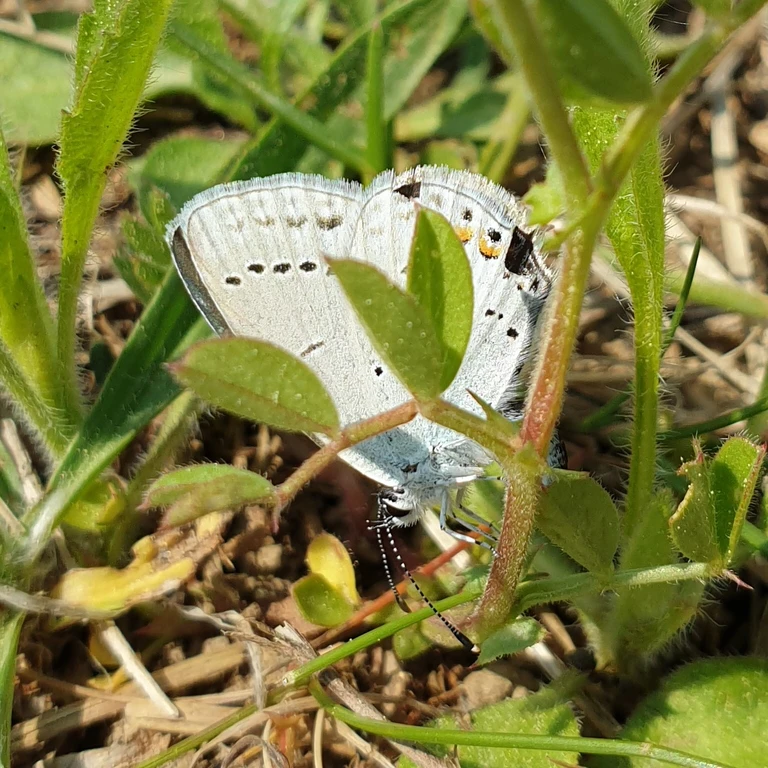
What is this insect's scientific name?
Cupido argiades (also Elkalyce argiades)
